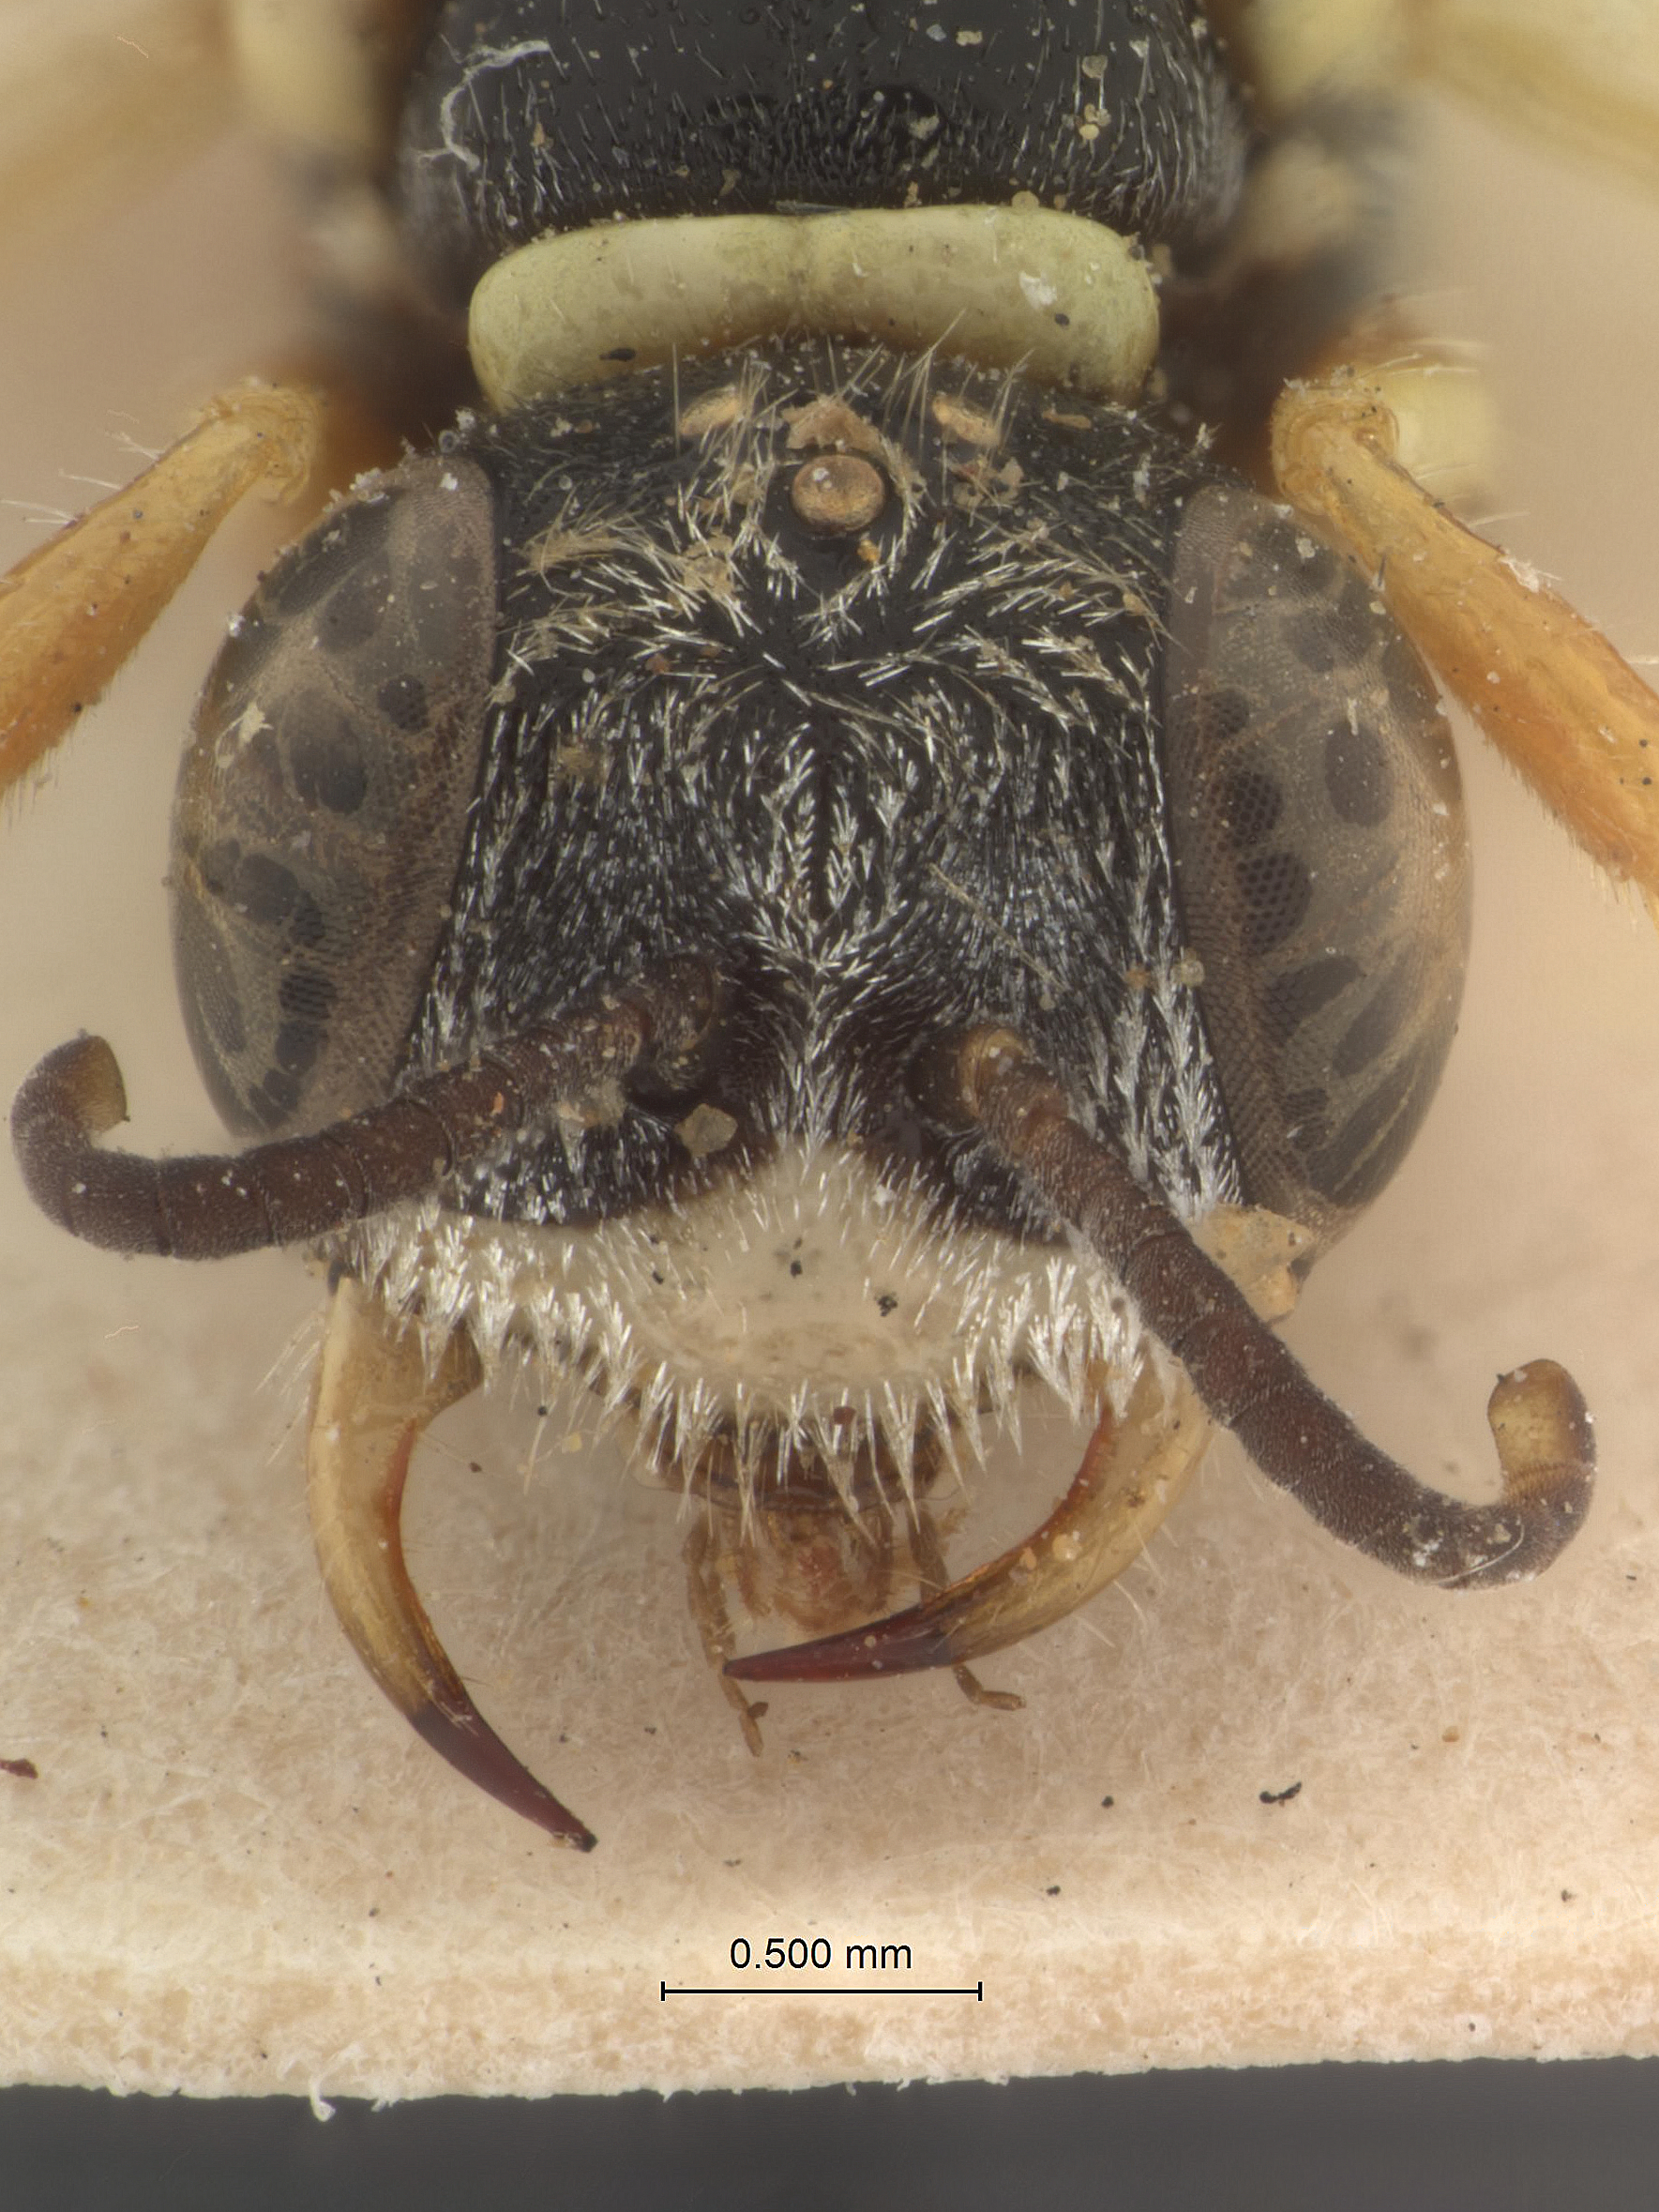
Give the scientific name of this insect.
Philanthus soikai
